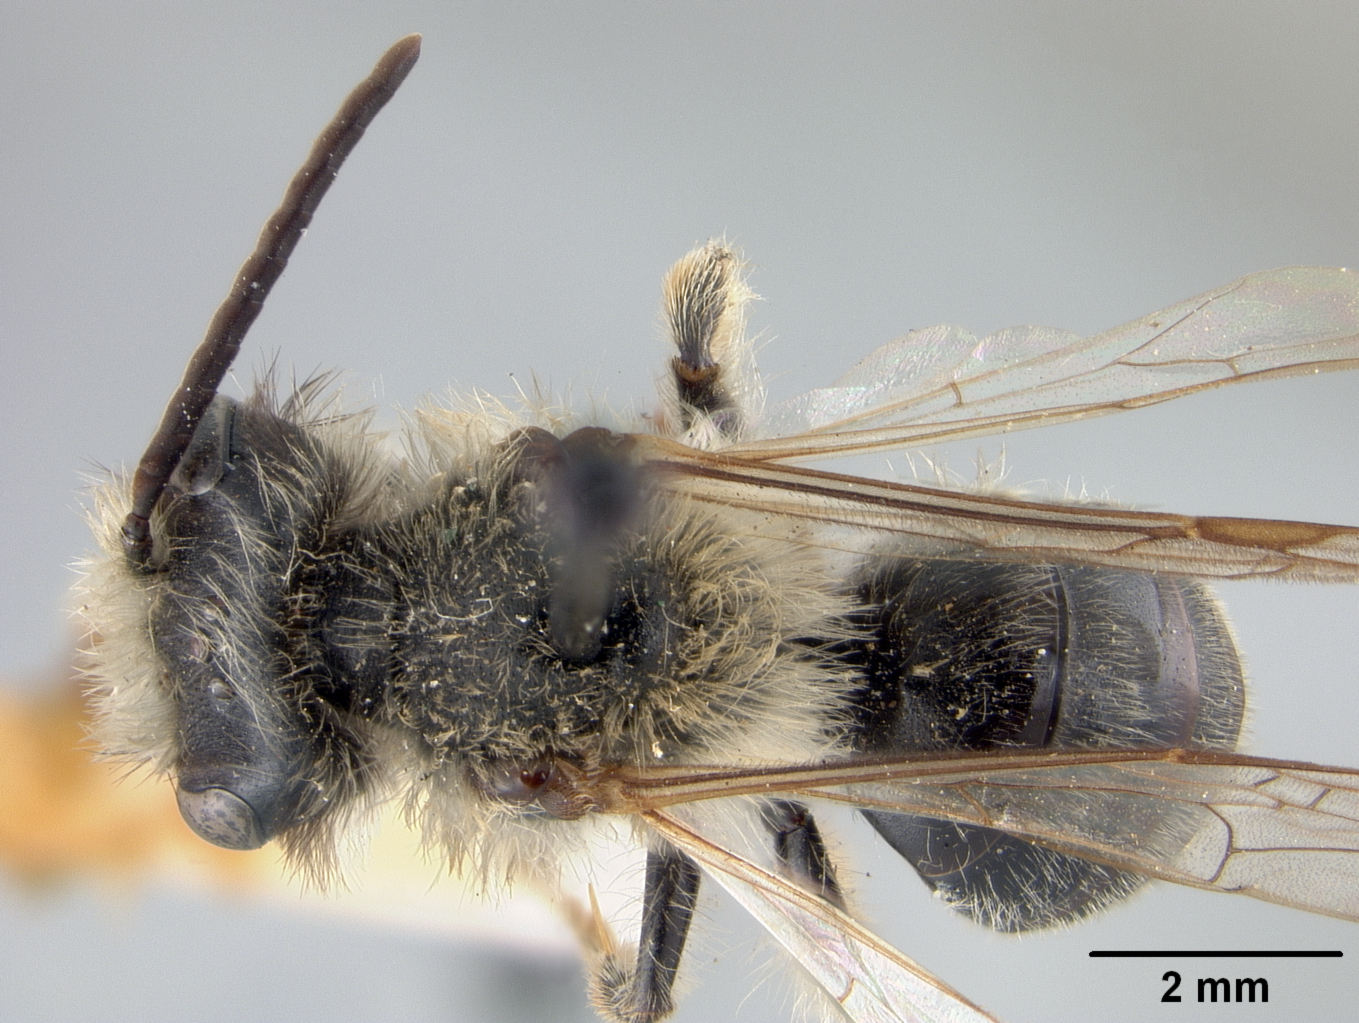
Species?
Andrena interrogationis
